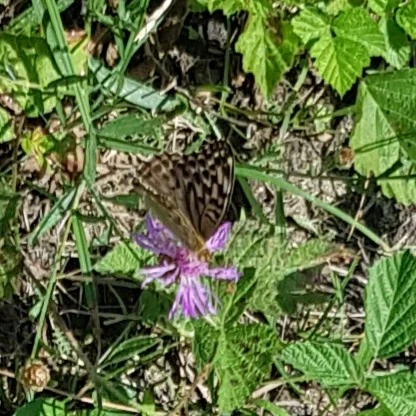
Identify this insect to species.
Argynnis paphia
